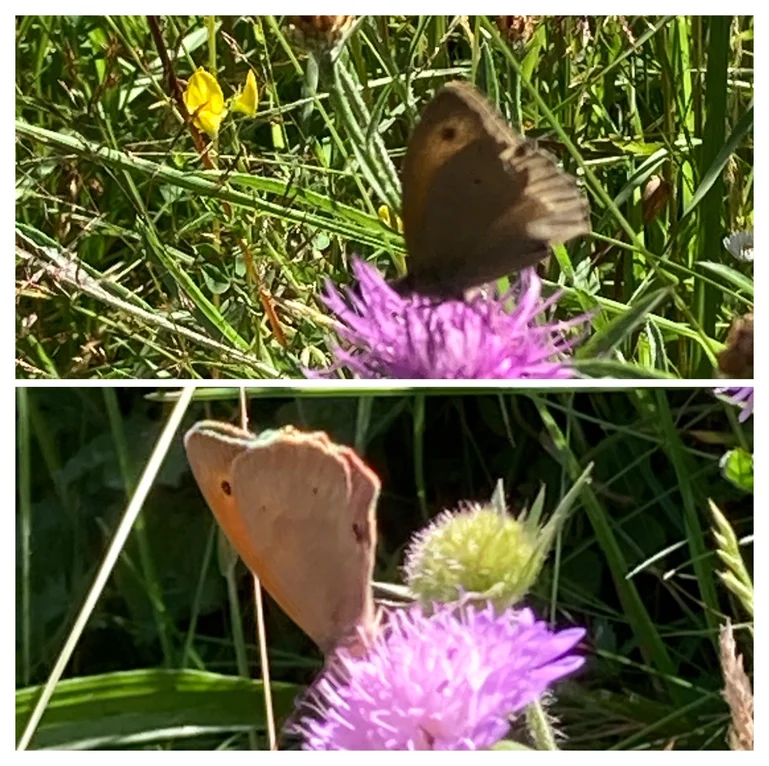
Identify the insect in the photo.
Maniola jurtina
